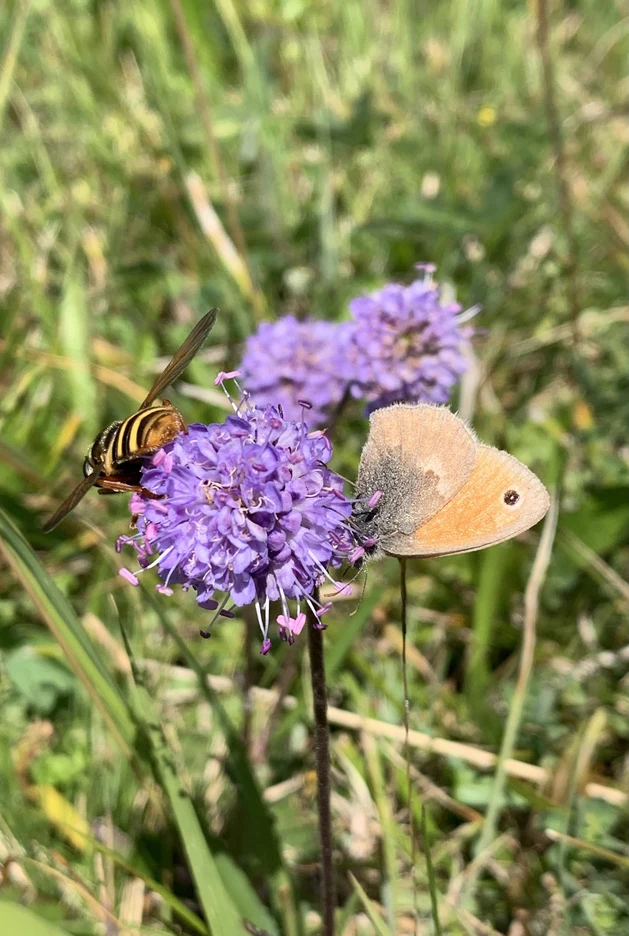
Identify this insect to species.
Coenonympha pamphilus
